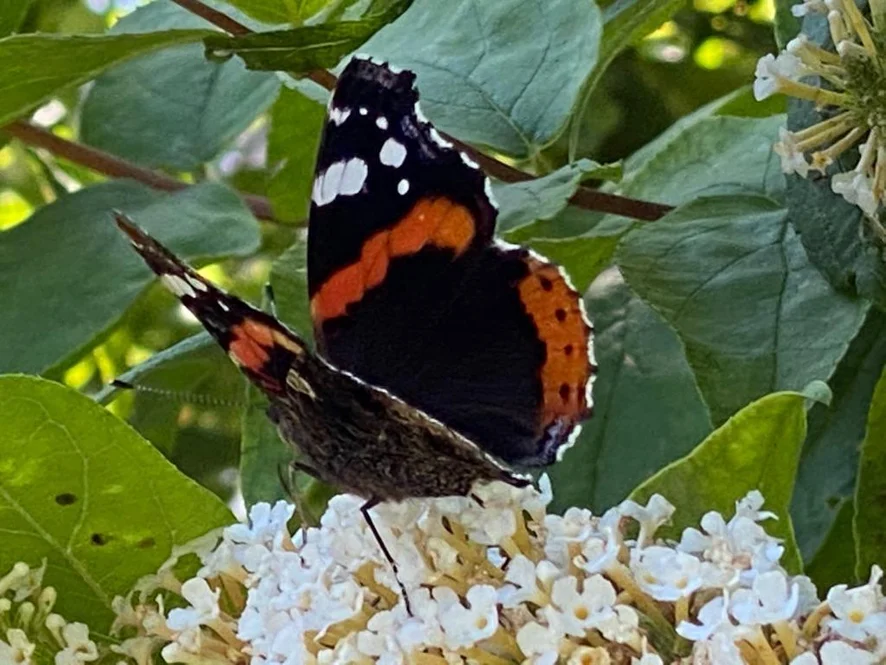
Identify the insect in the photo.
Vanessa atalanta
